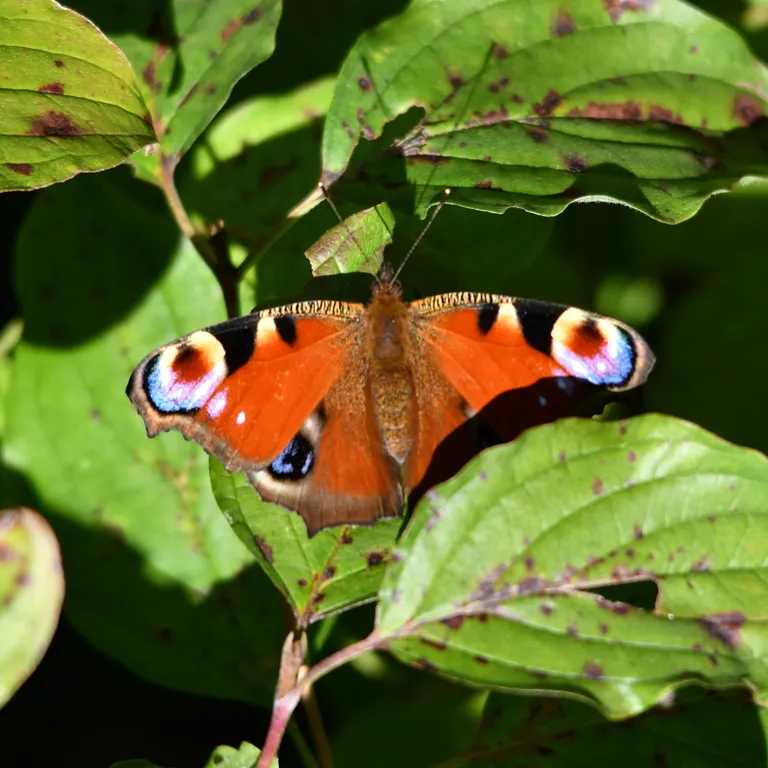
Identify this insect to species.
Aglais io
